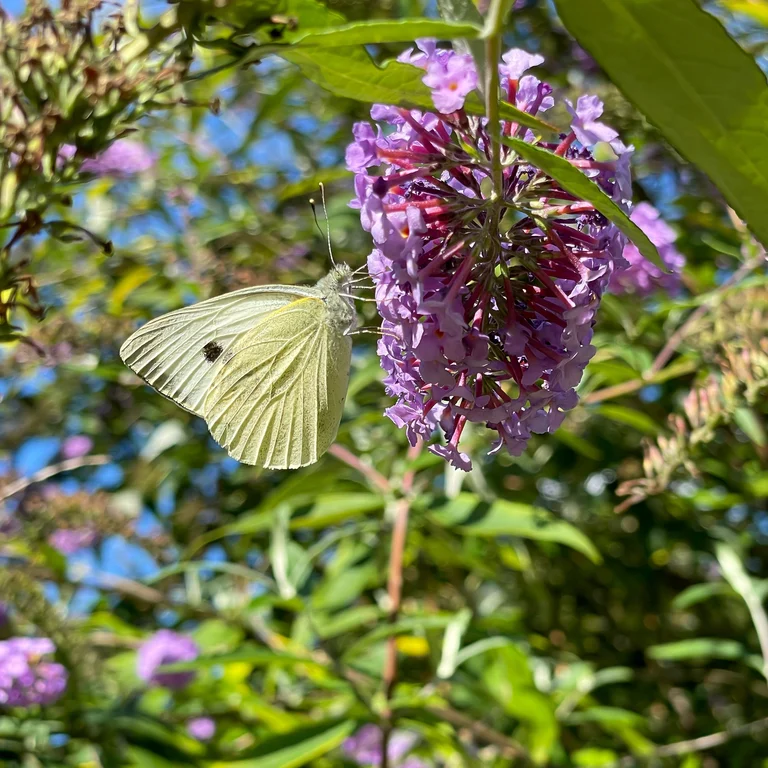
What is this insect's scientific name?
Pieris brassicae
